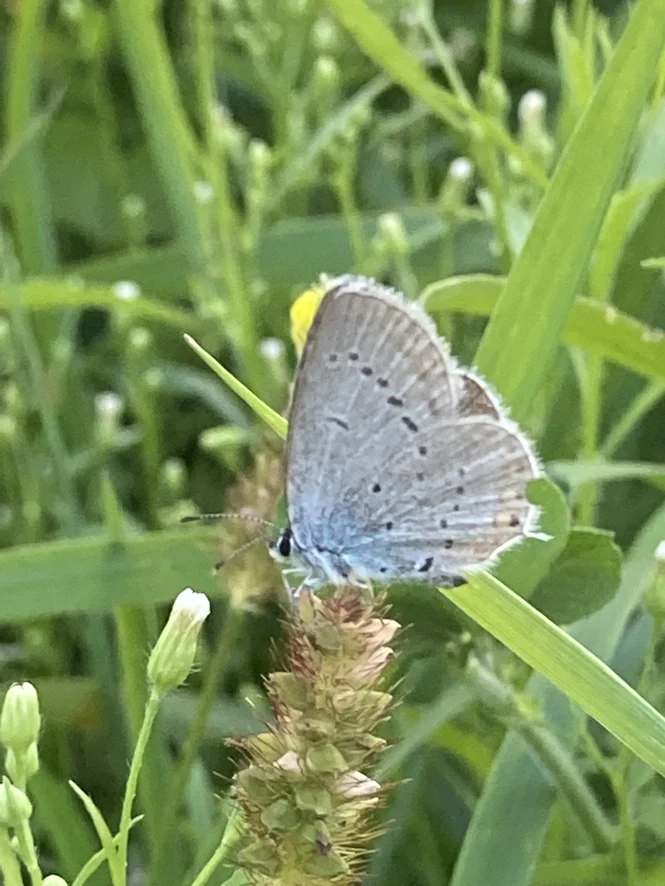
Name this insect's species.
Cupido argiades (also Elkalyce argiades)
